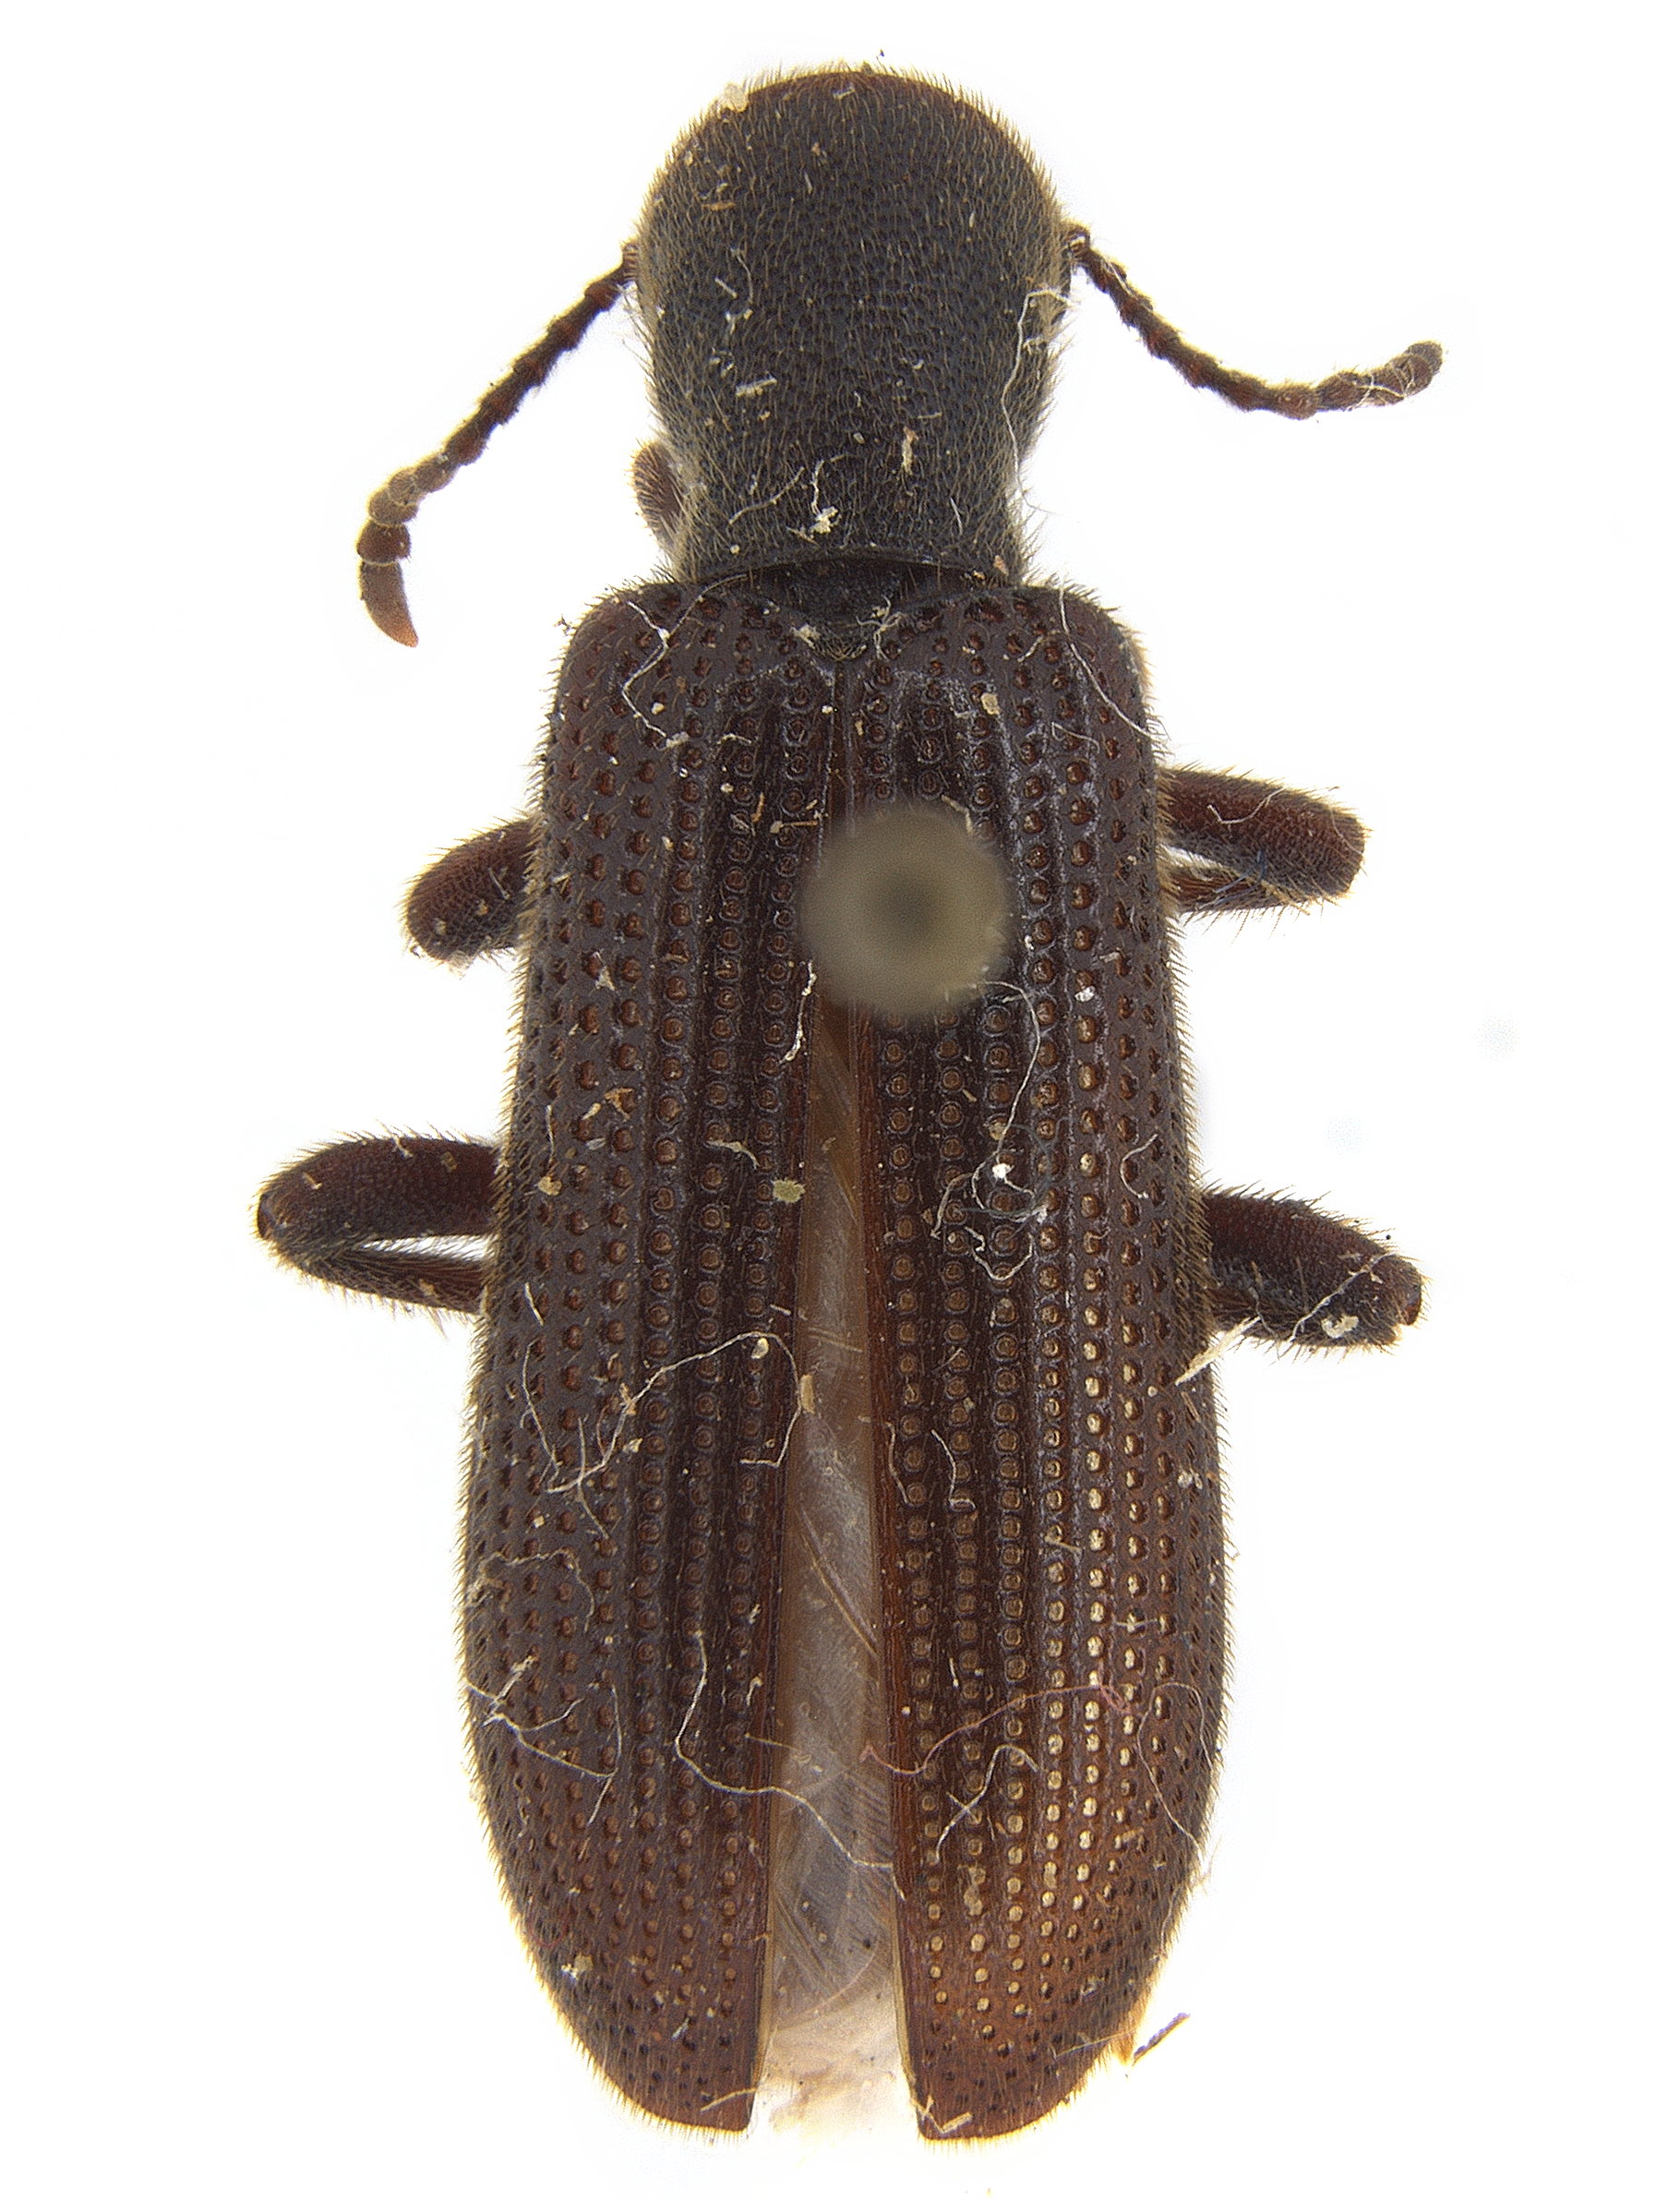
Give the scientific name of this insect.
Lecontella brunnea
